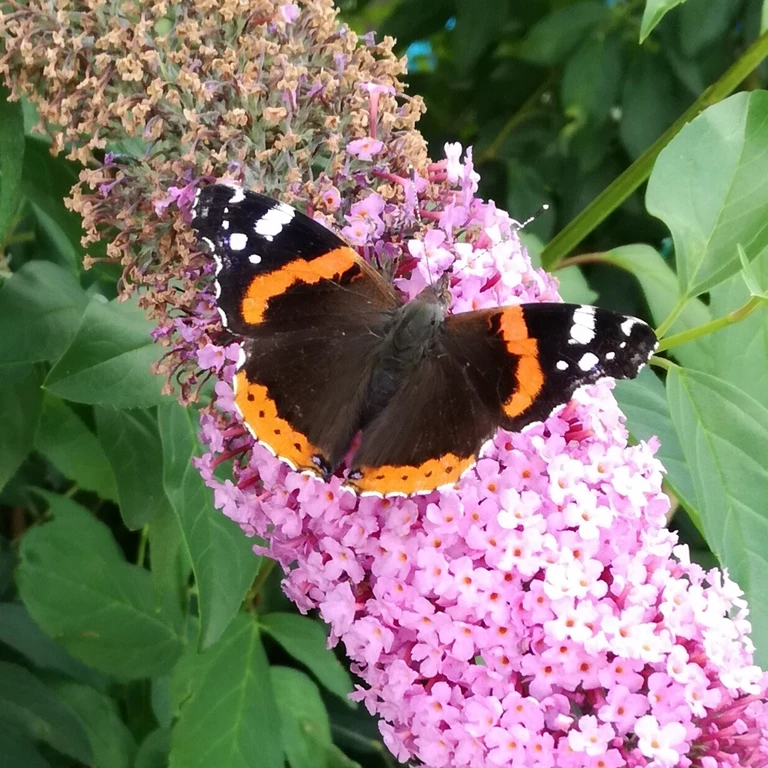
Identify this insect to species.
Vanessa atalanta
